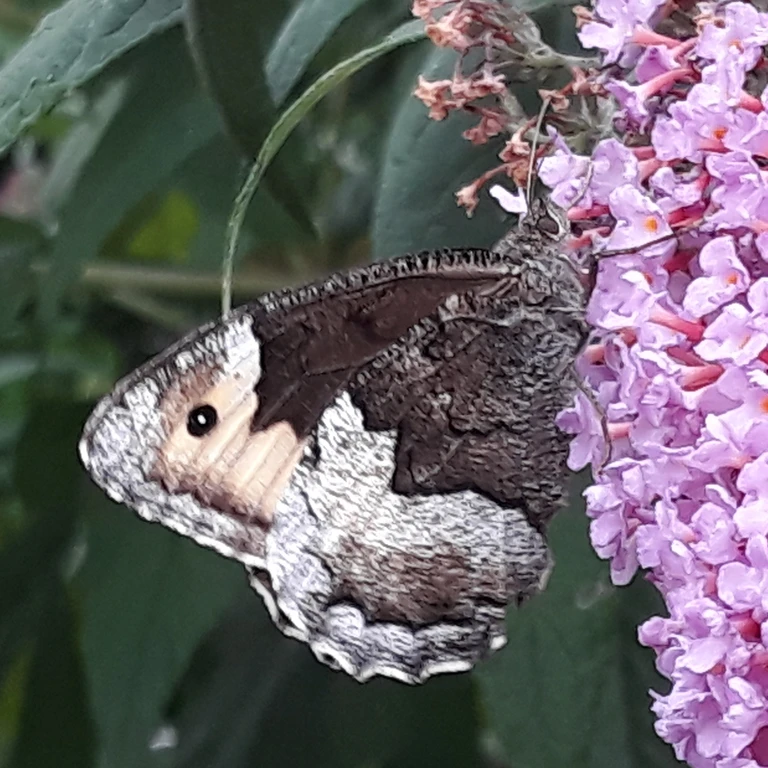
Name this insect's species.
Hipparchia alcyone
